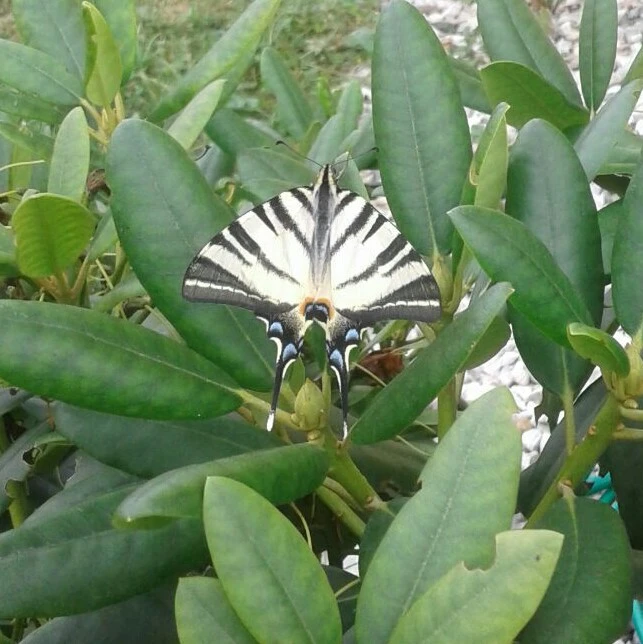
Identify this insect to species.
Iphiclides podalirius
